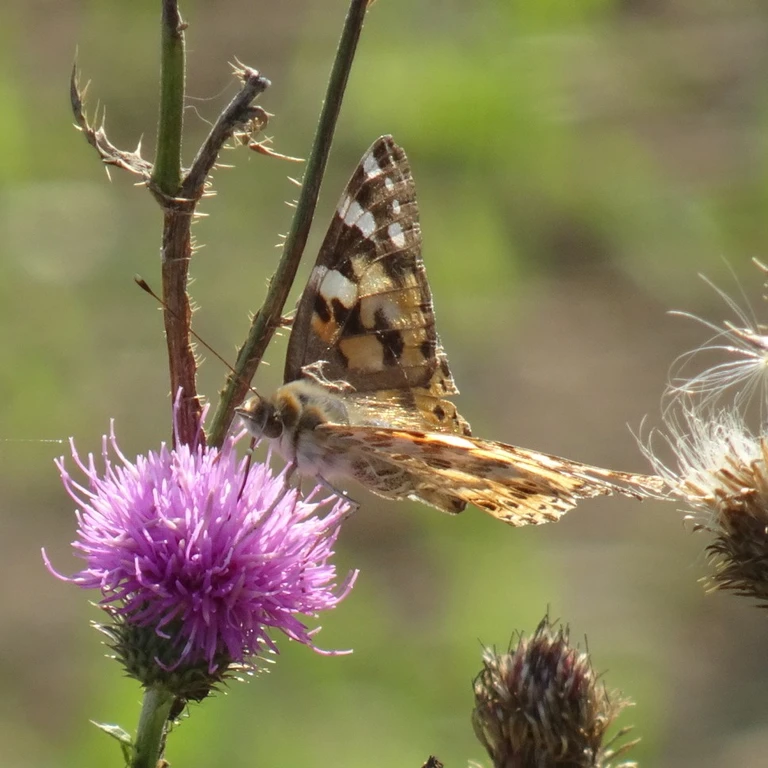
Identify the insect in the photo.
Vanessa cardui
